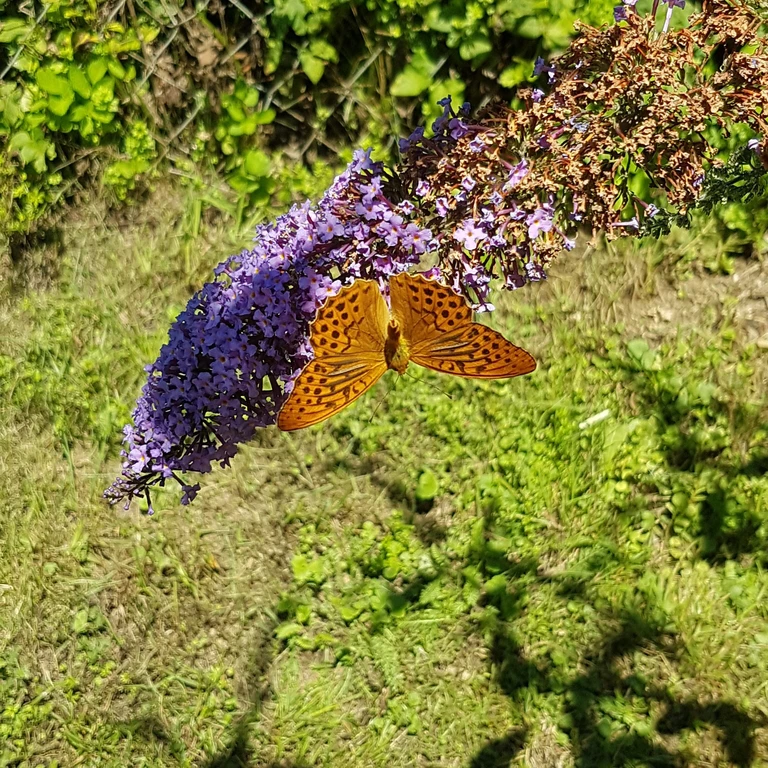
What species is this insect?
Argynnis paphia
